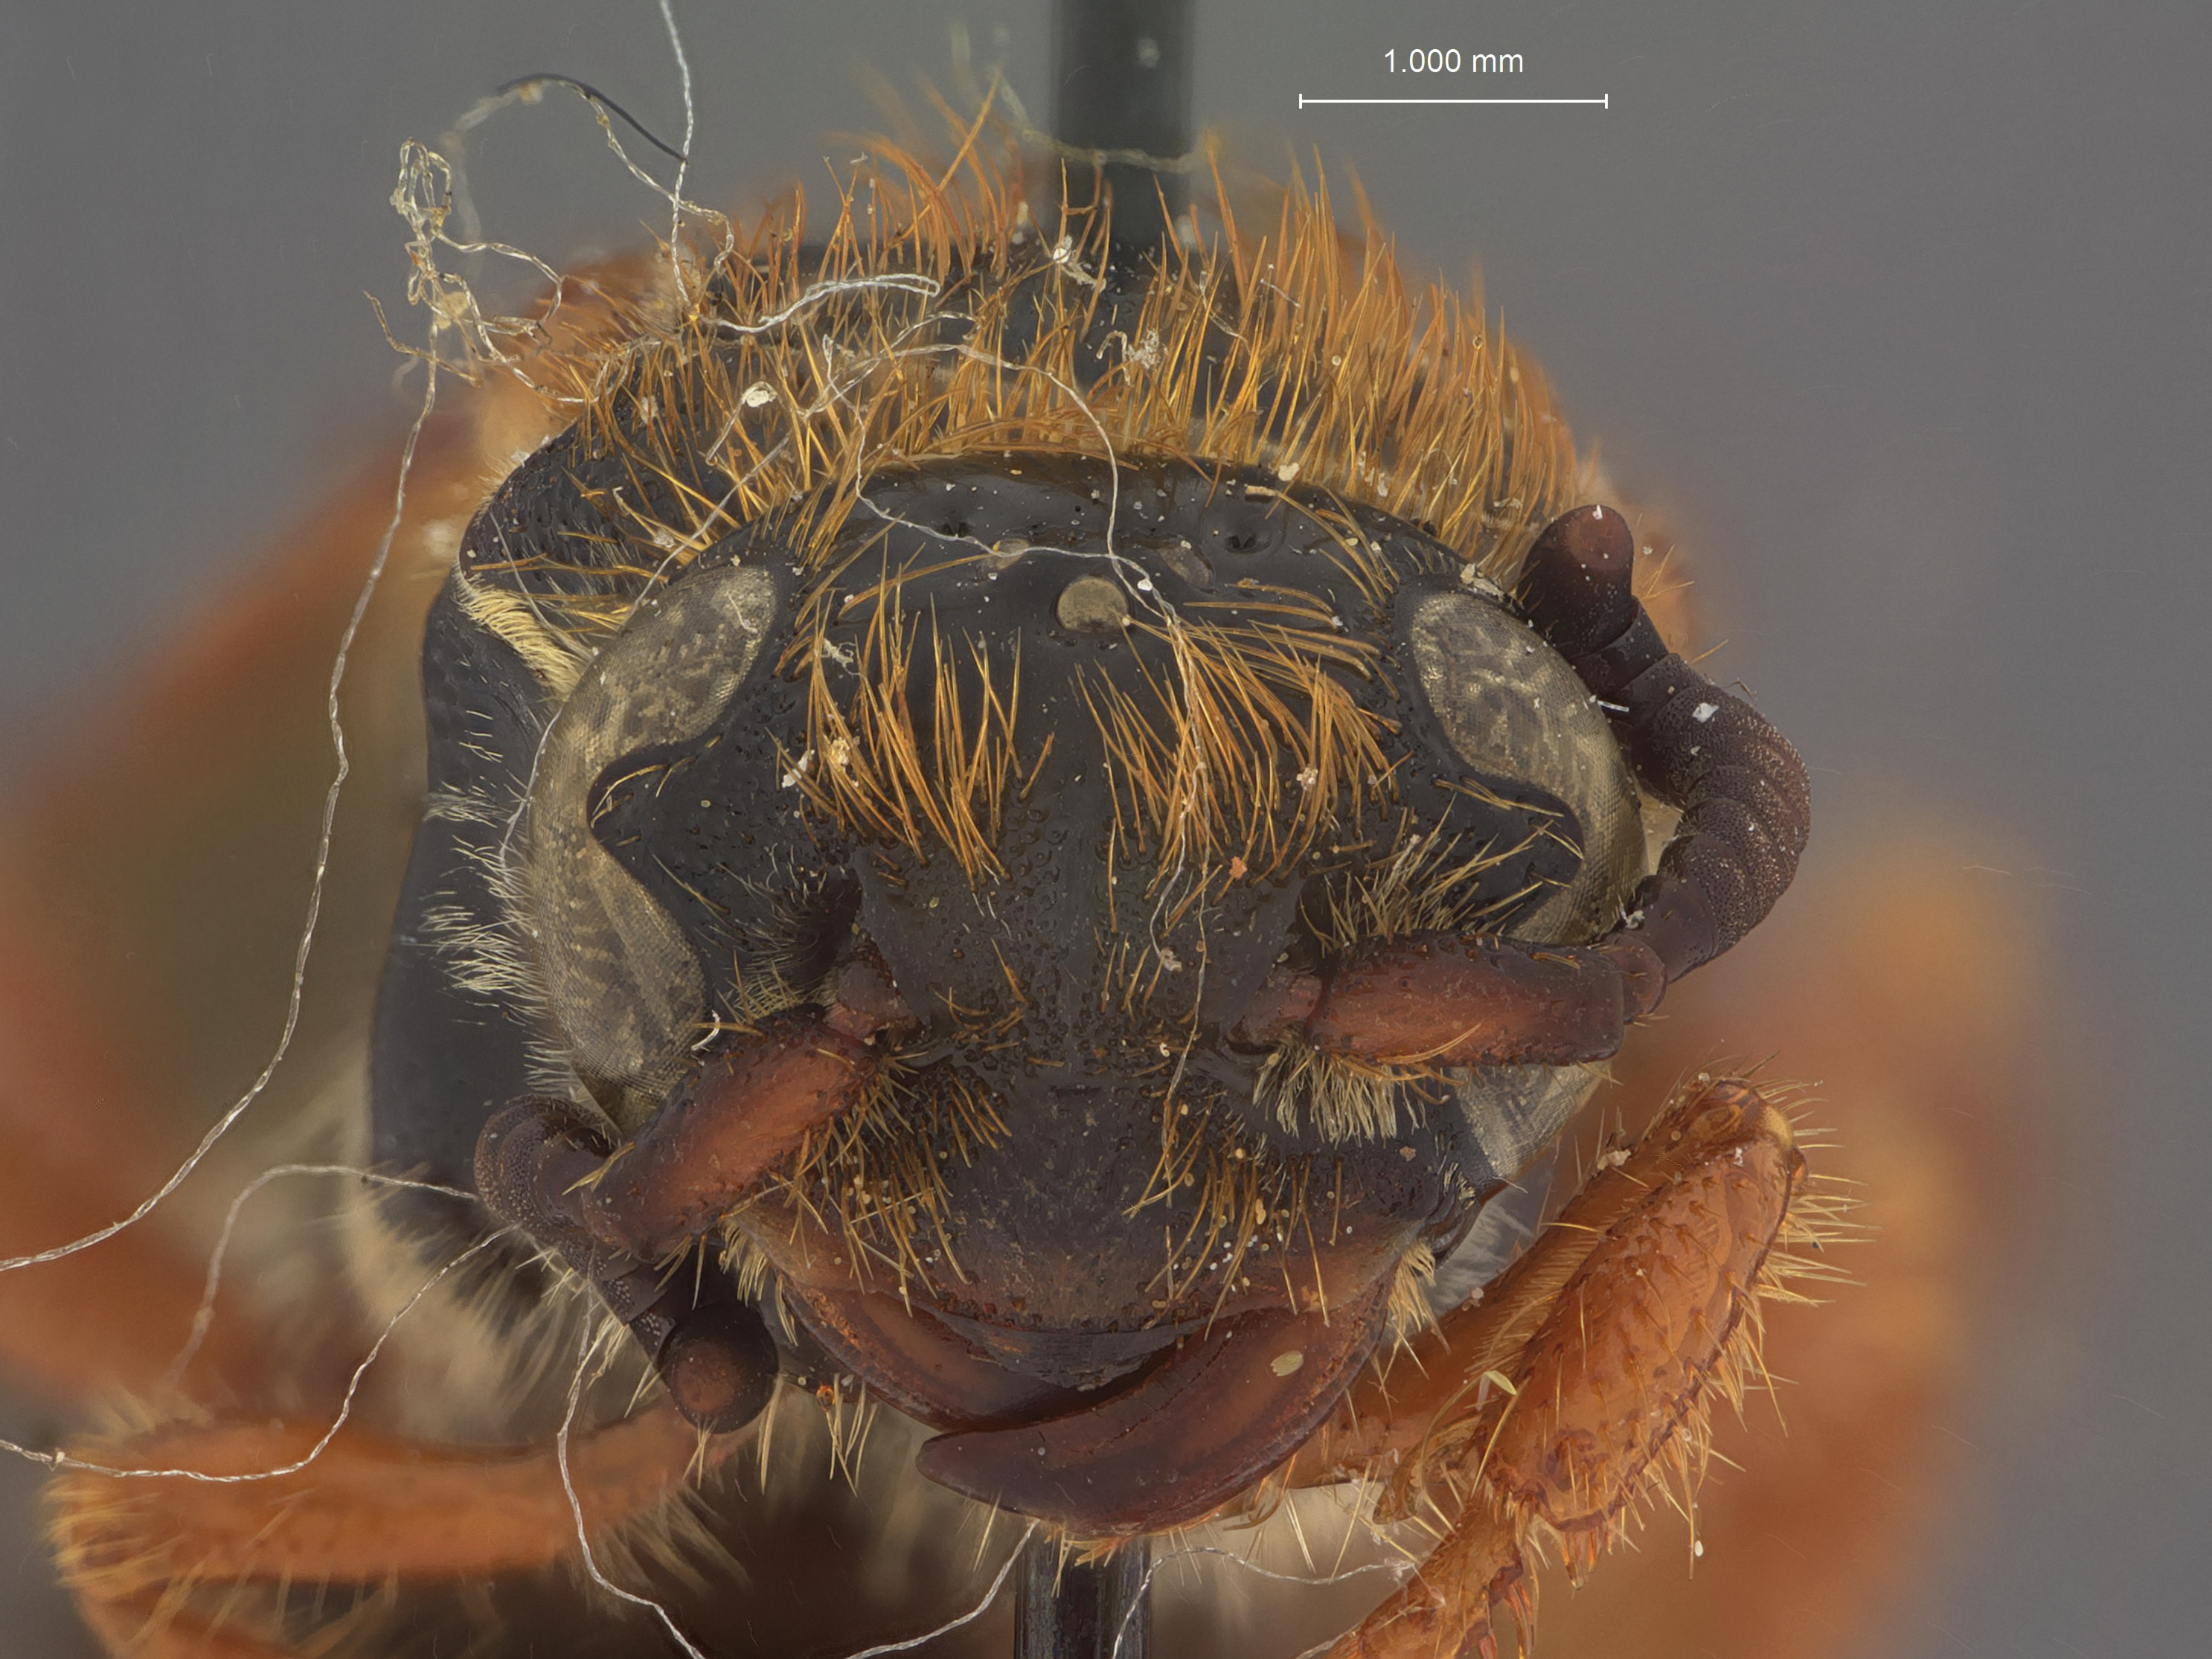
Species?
Campsomeris pyura
